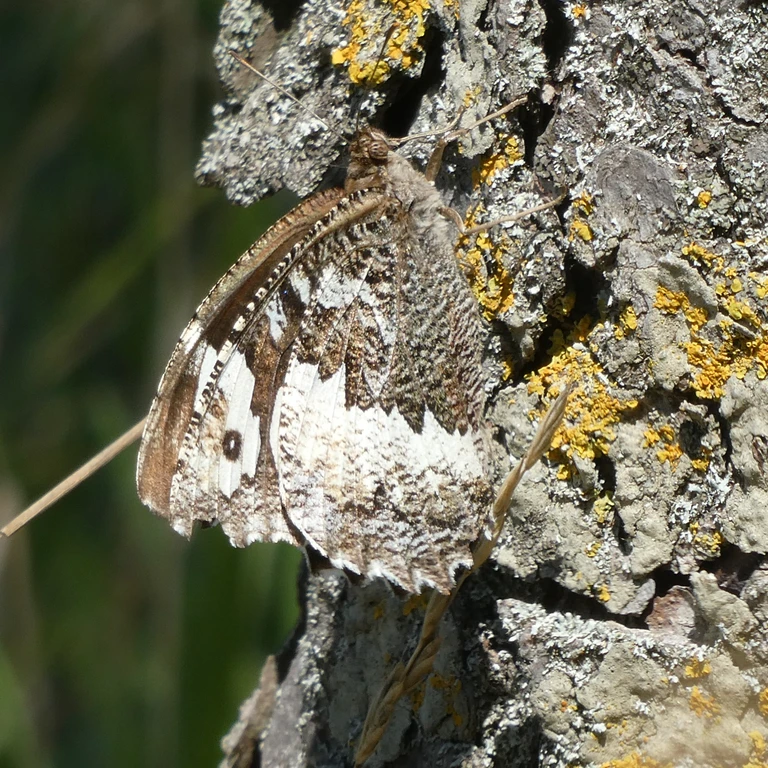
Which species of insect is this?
Brintesia circe
